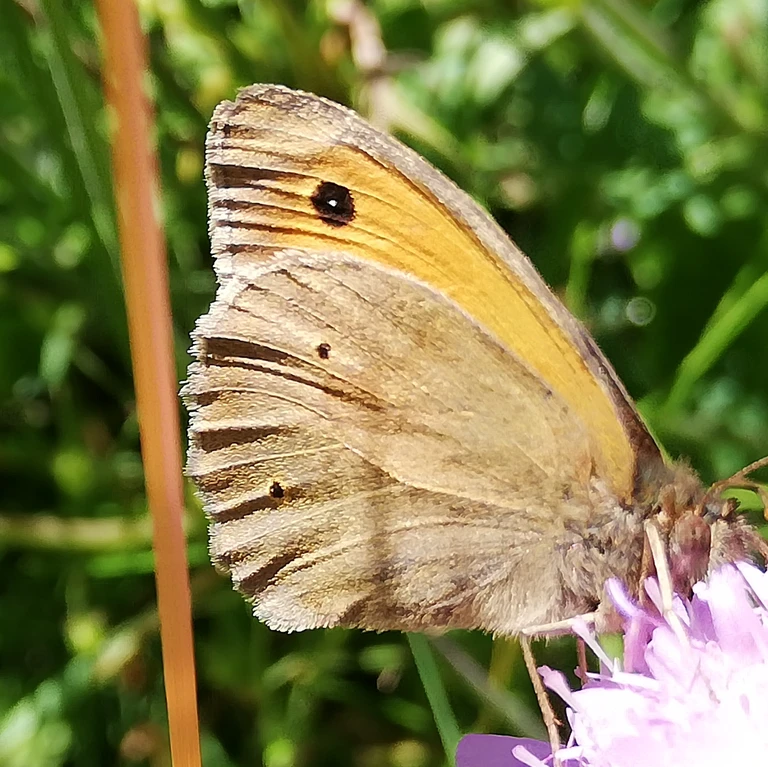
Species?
Maniola jurtina
